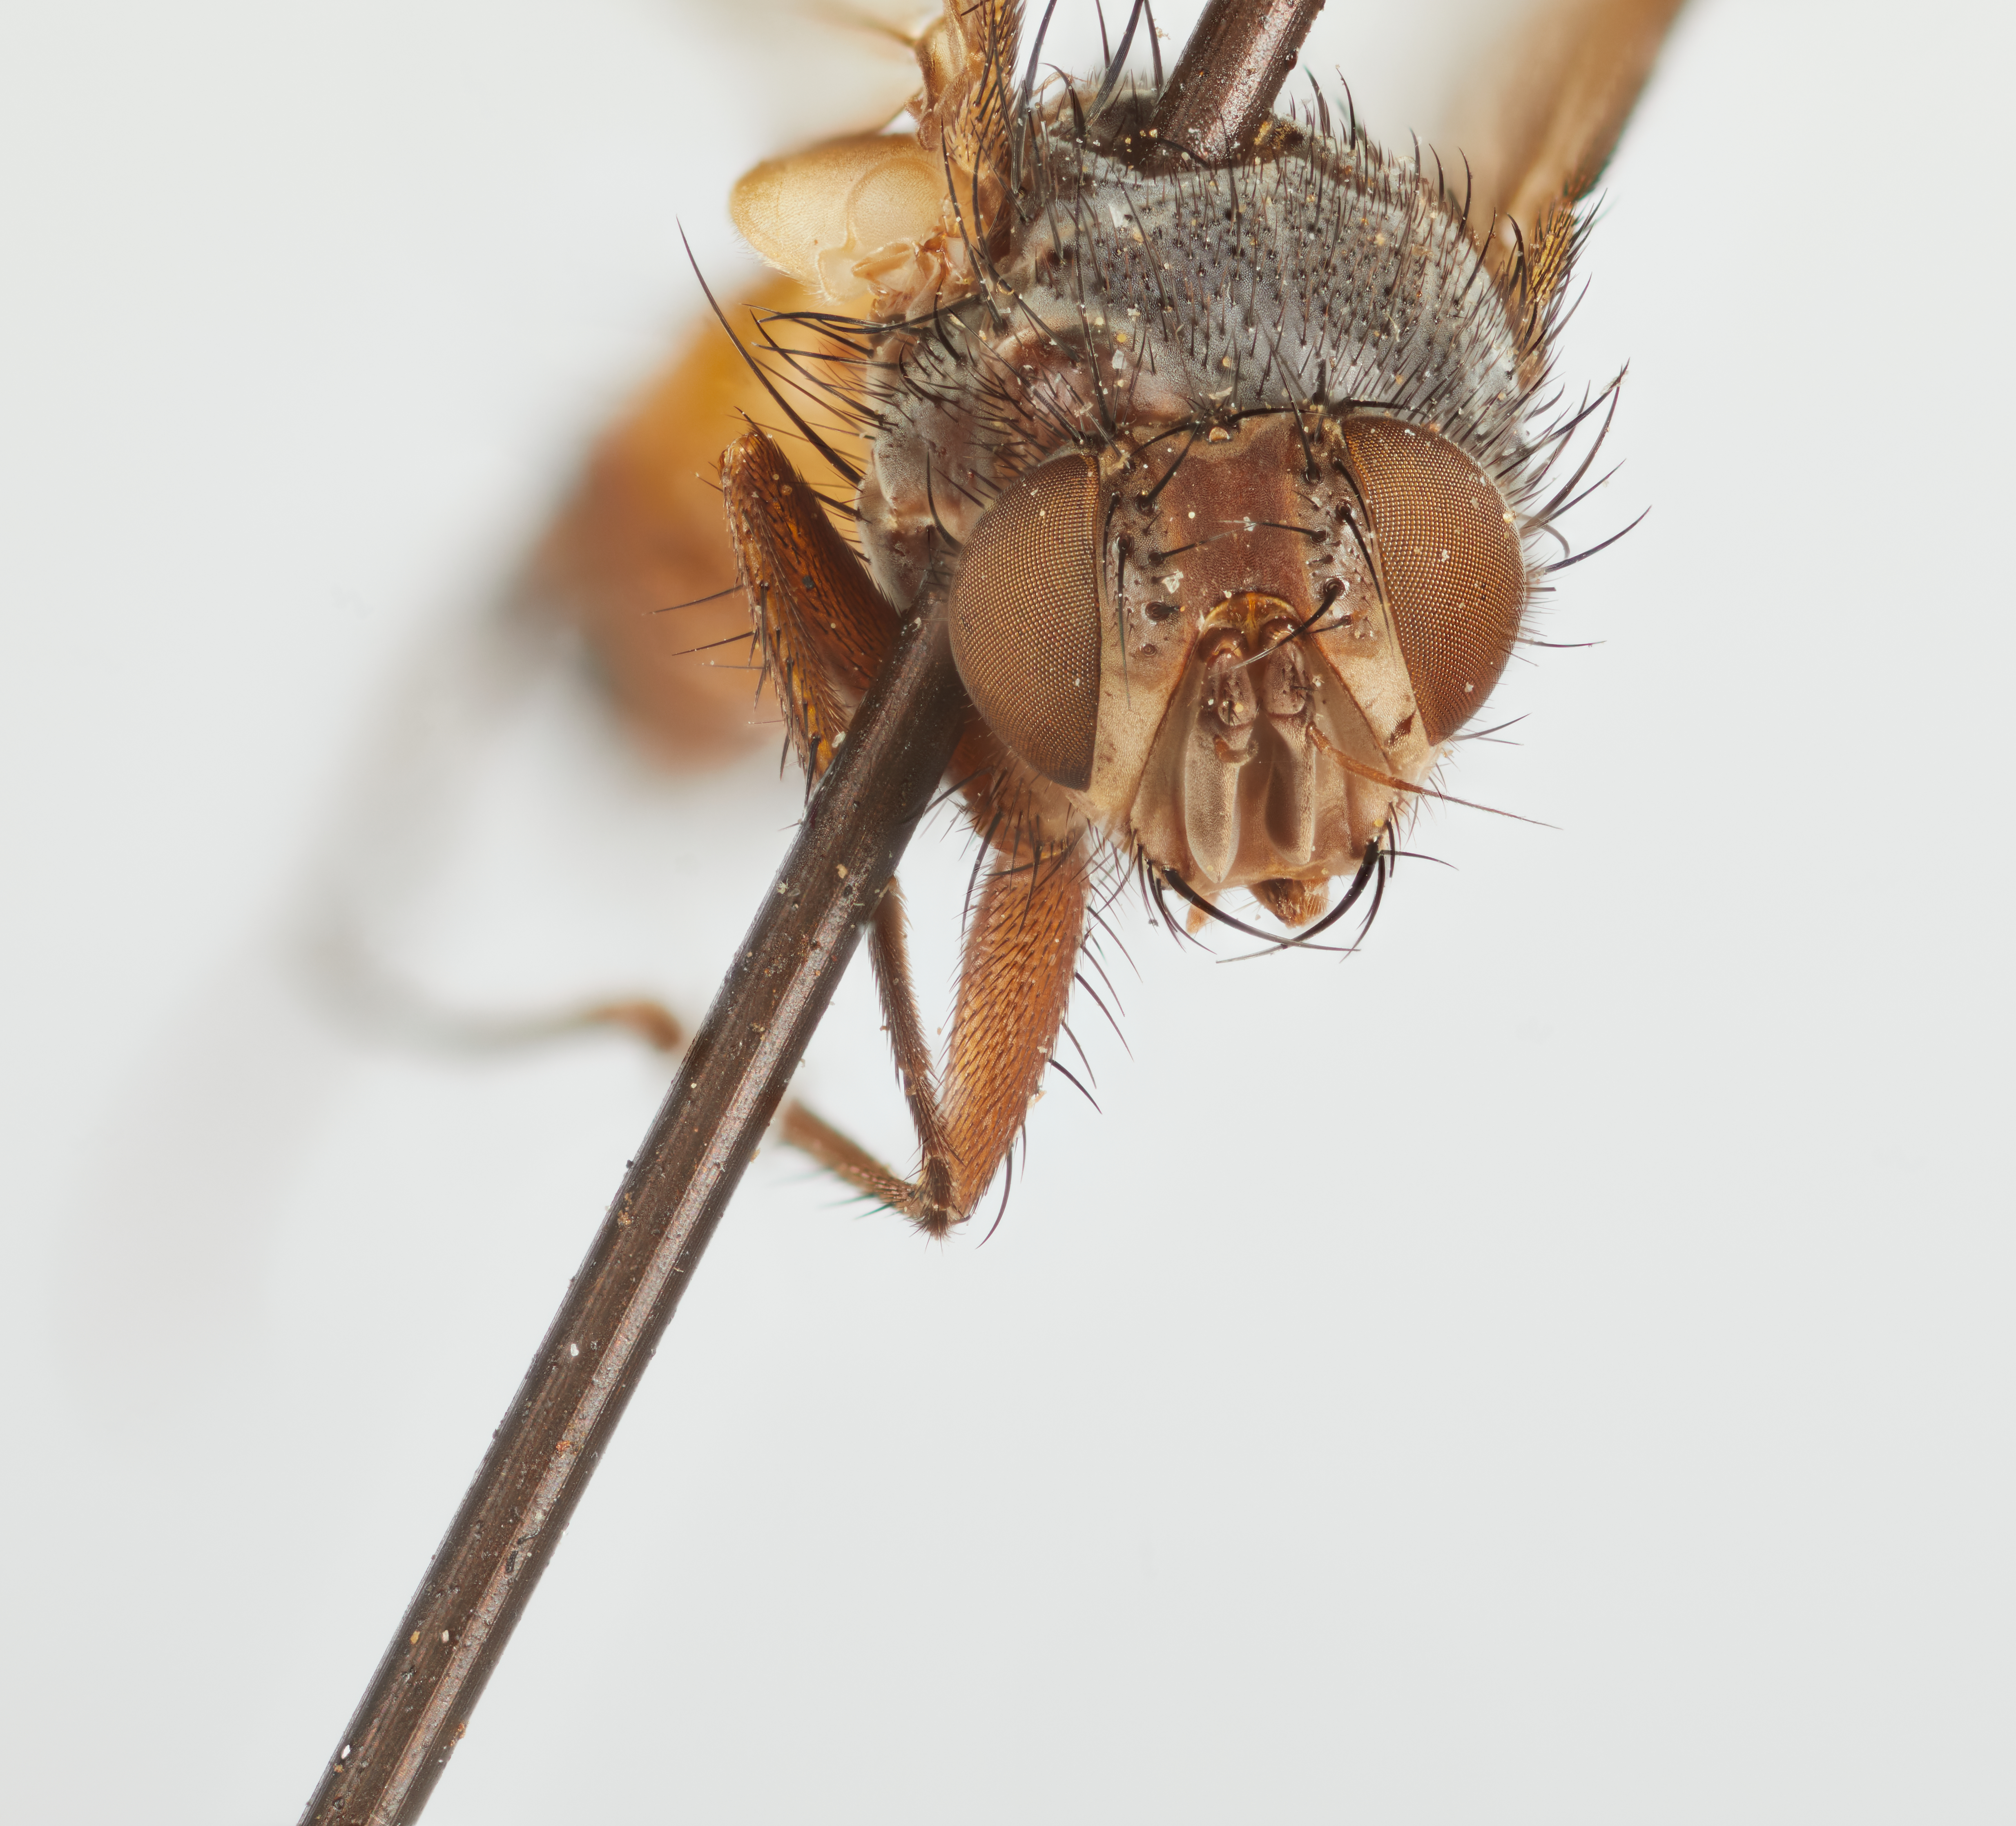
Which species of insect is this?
Trichotopteryx tropica
